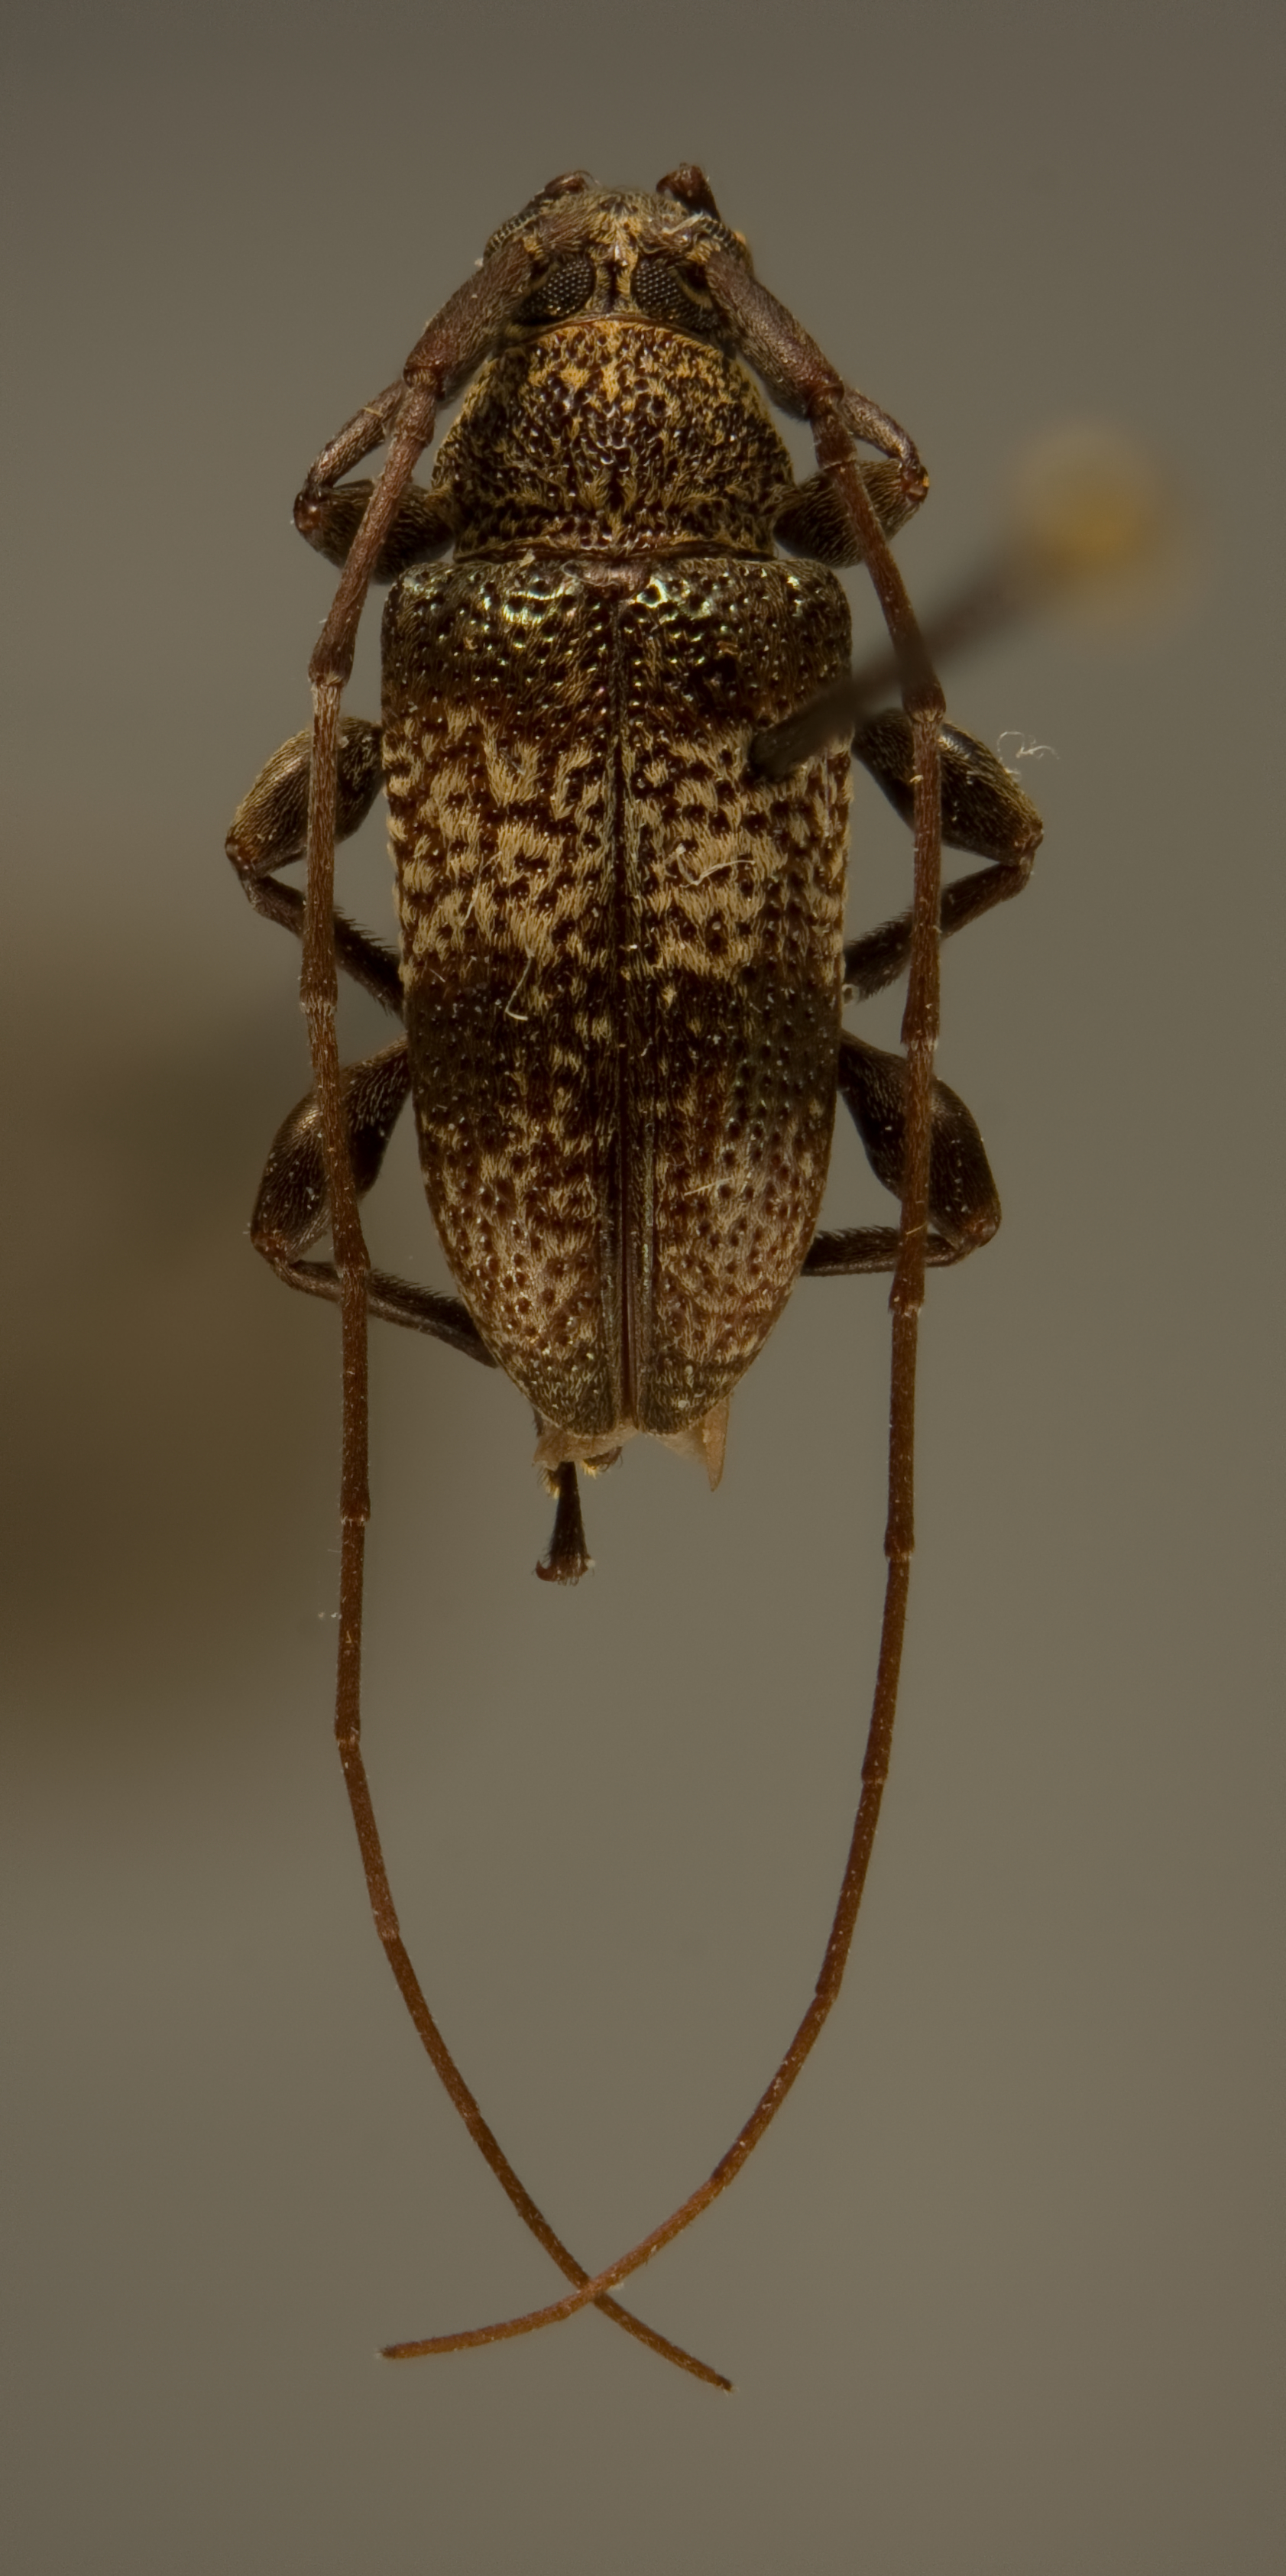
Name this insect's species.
Nesozineus giesberti
